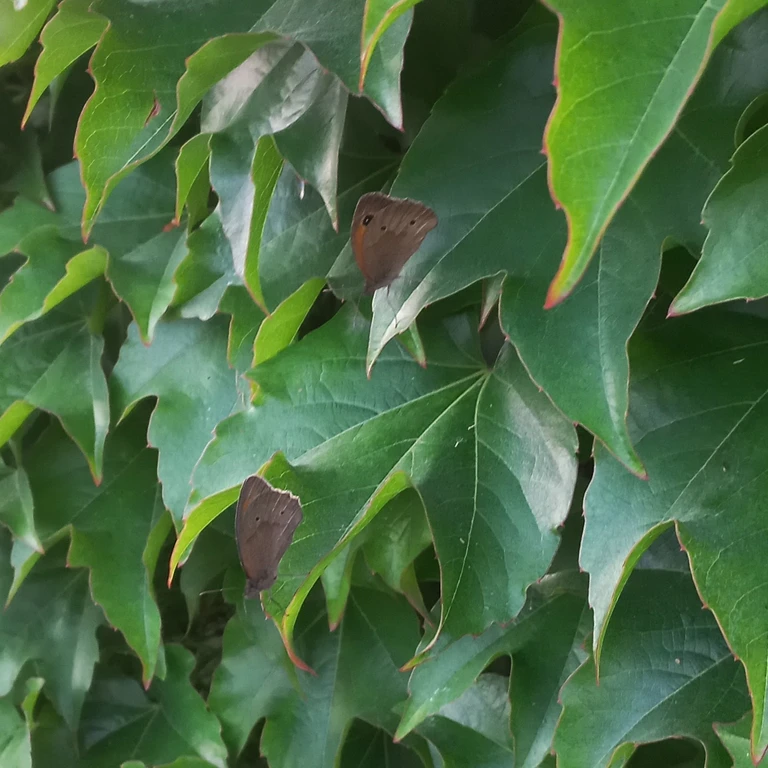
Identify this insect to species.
Maniola jurtina
